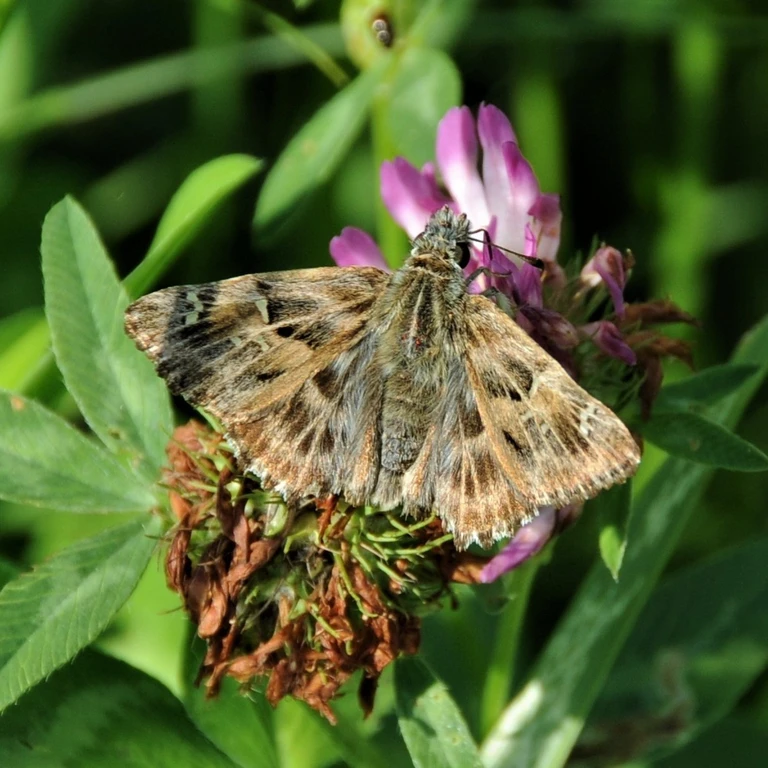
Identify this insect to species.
Carcharodus alceae
